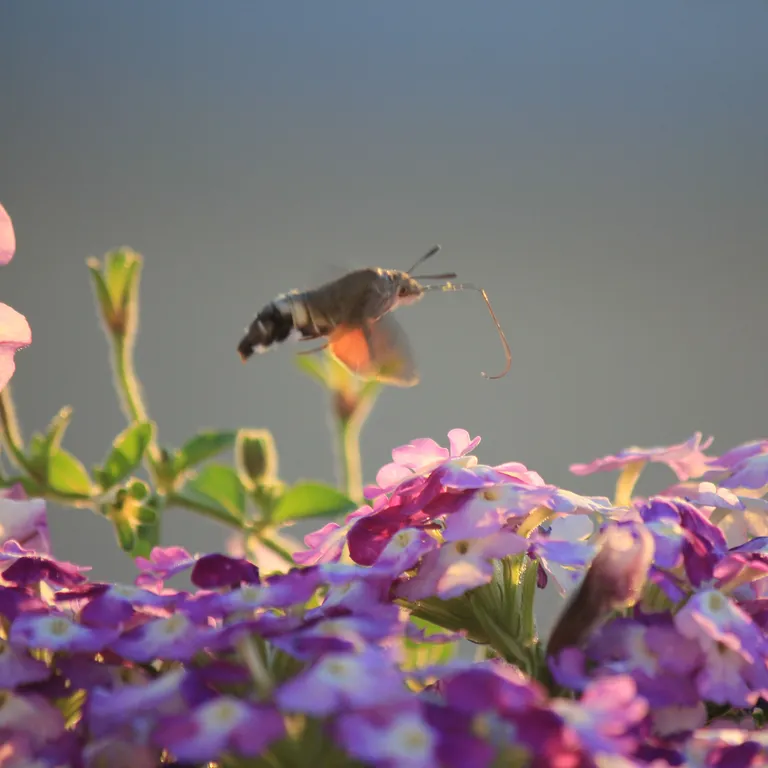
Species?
Macroglossum stellatarum
